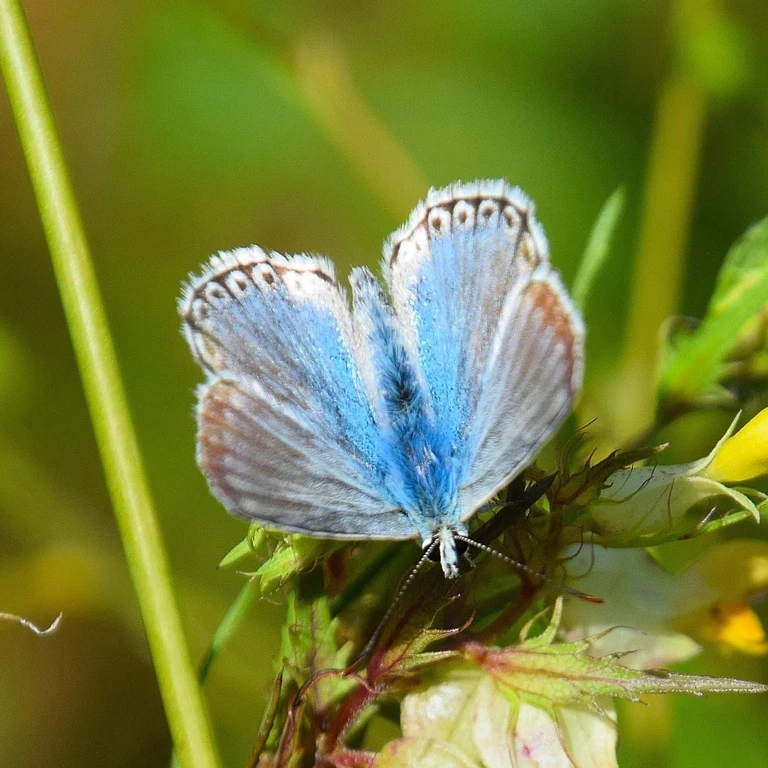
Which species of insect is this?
Lysandra coridon
